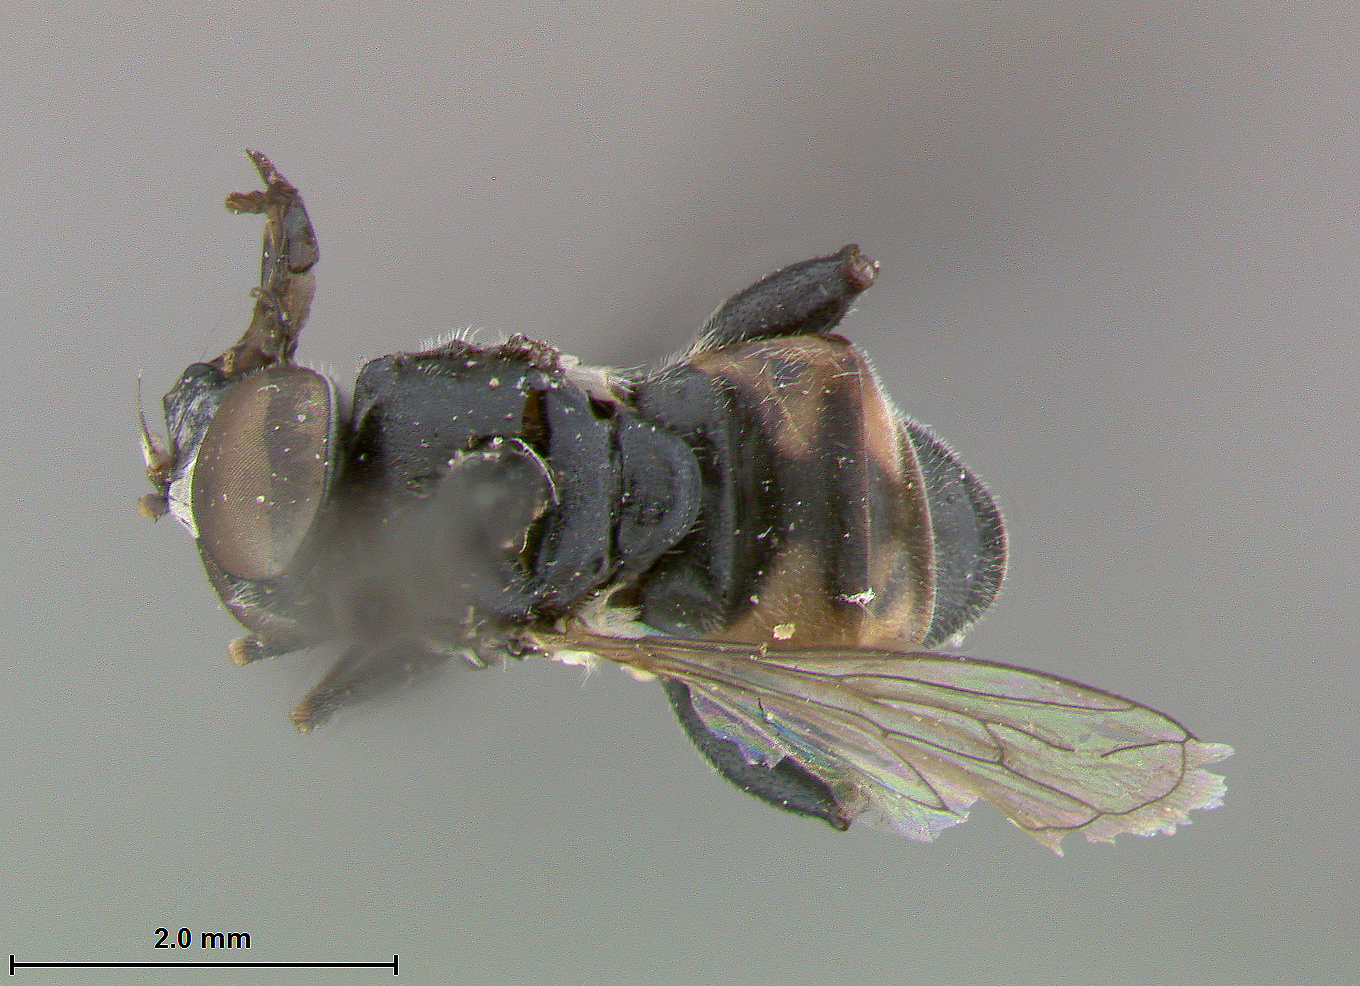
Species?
Tropidea pygmaea
